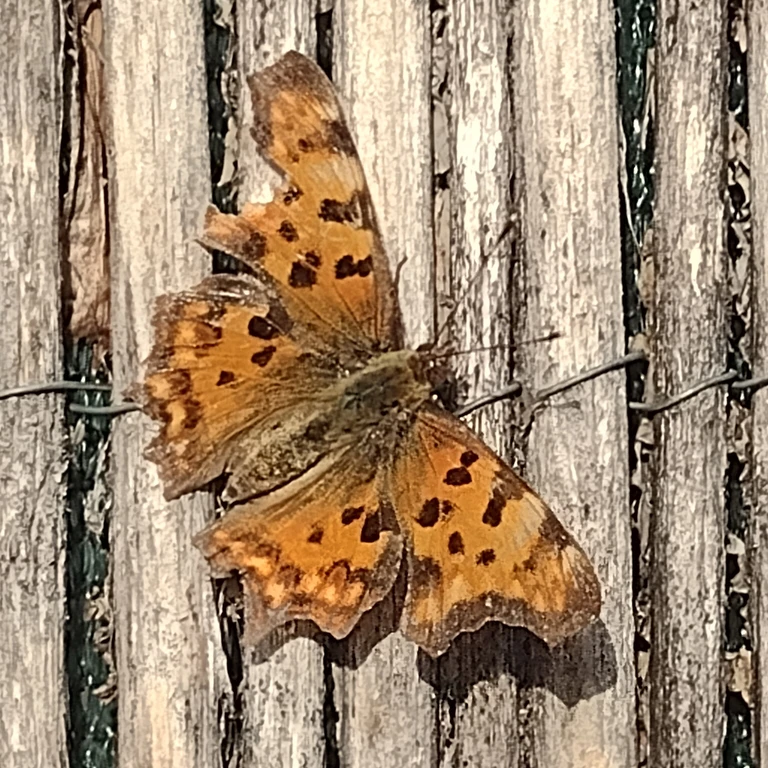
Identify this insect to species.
Polygonia c-album
